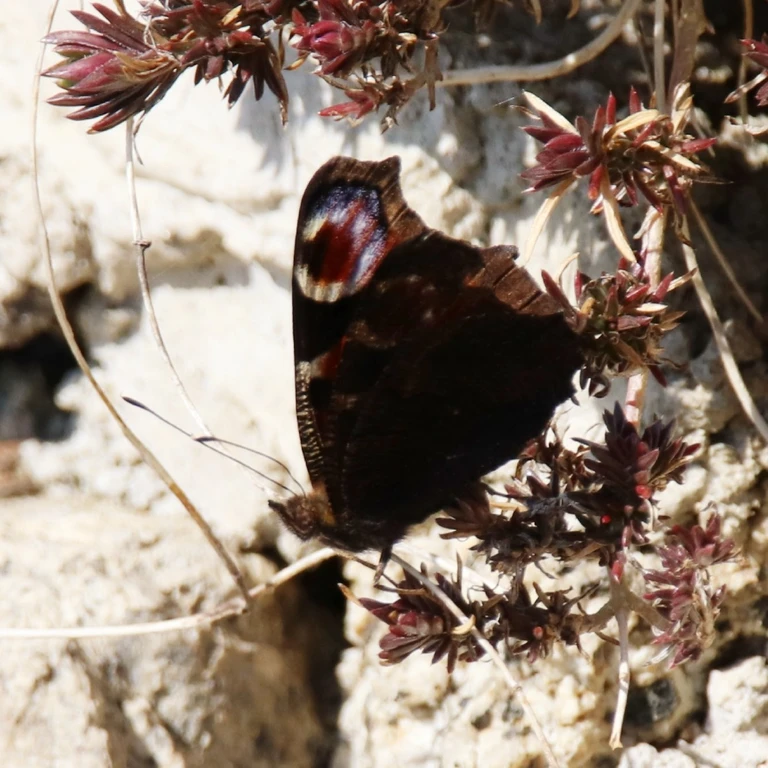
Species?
Aglais io
